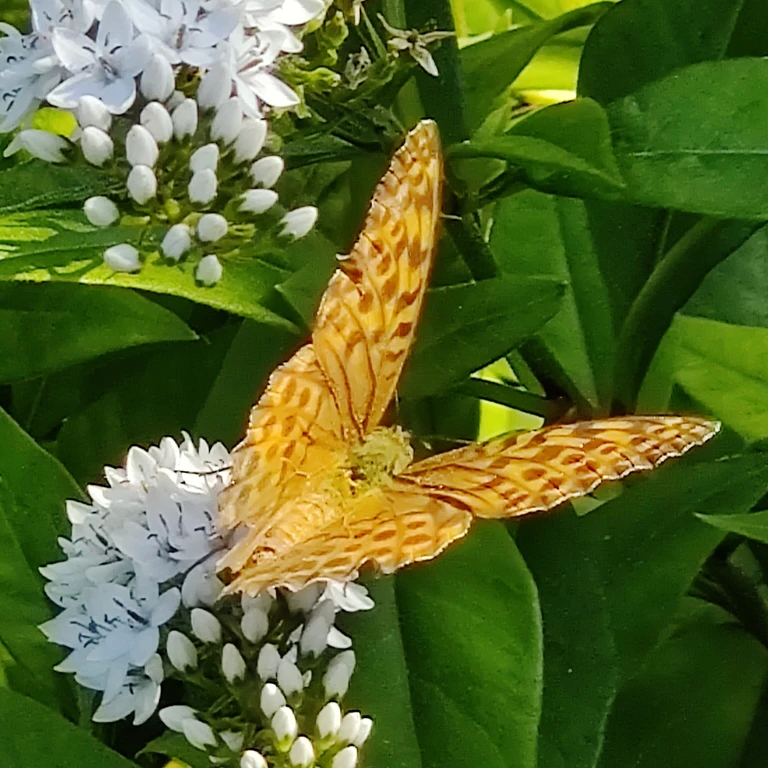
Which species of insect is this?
Argynnis paphia
